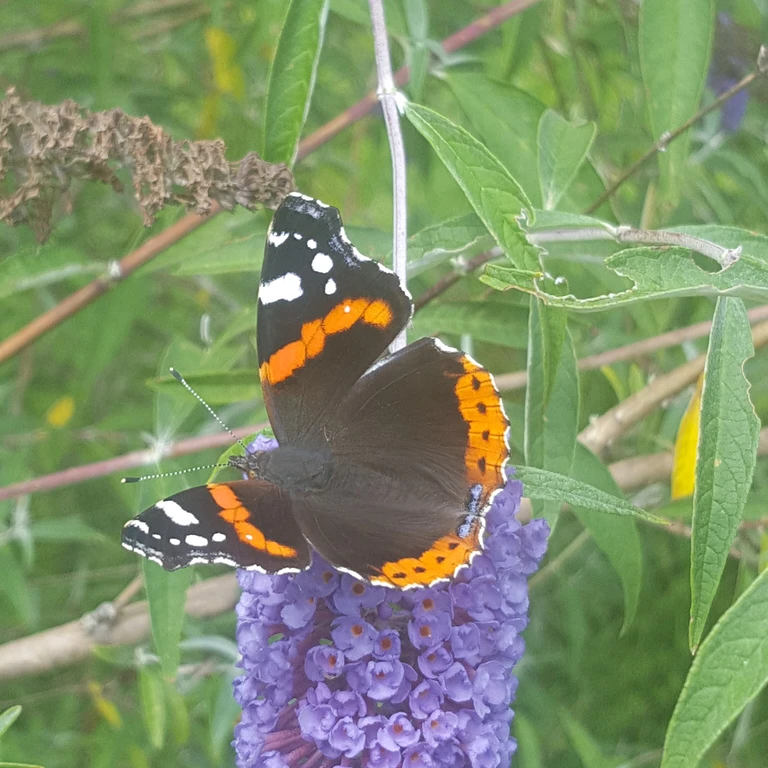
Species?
Vanessa atalanta
